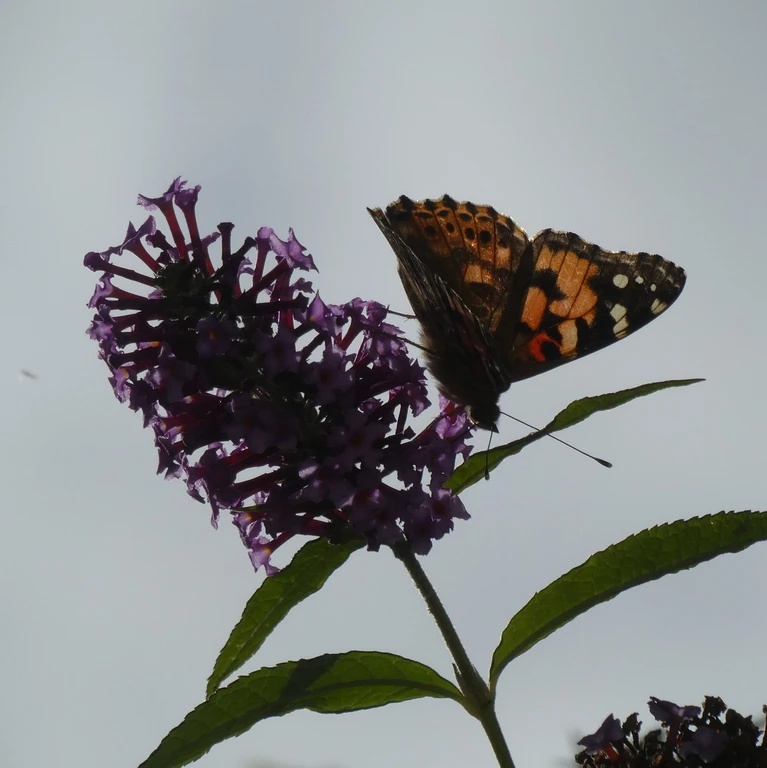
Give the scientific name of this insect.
Vanessa cardui
